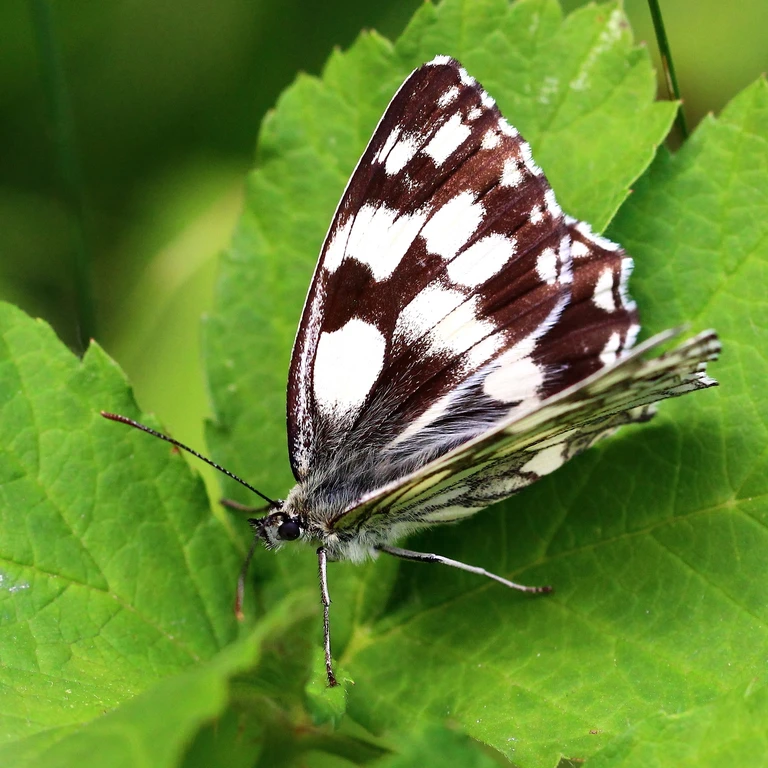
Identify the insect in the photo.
Melanargia galathea
